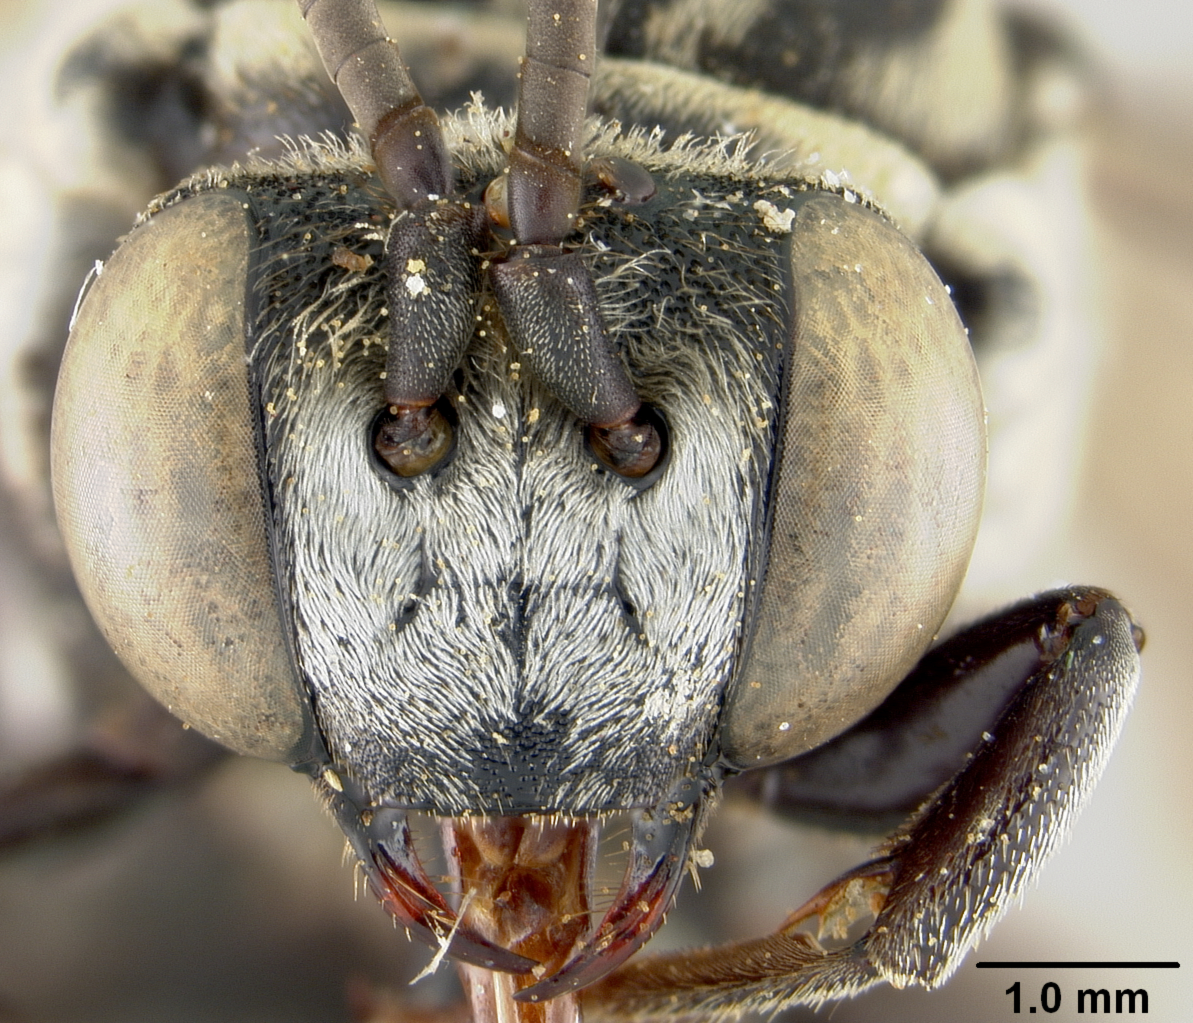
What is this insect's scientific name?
Triepeolus monardae
